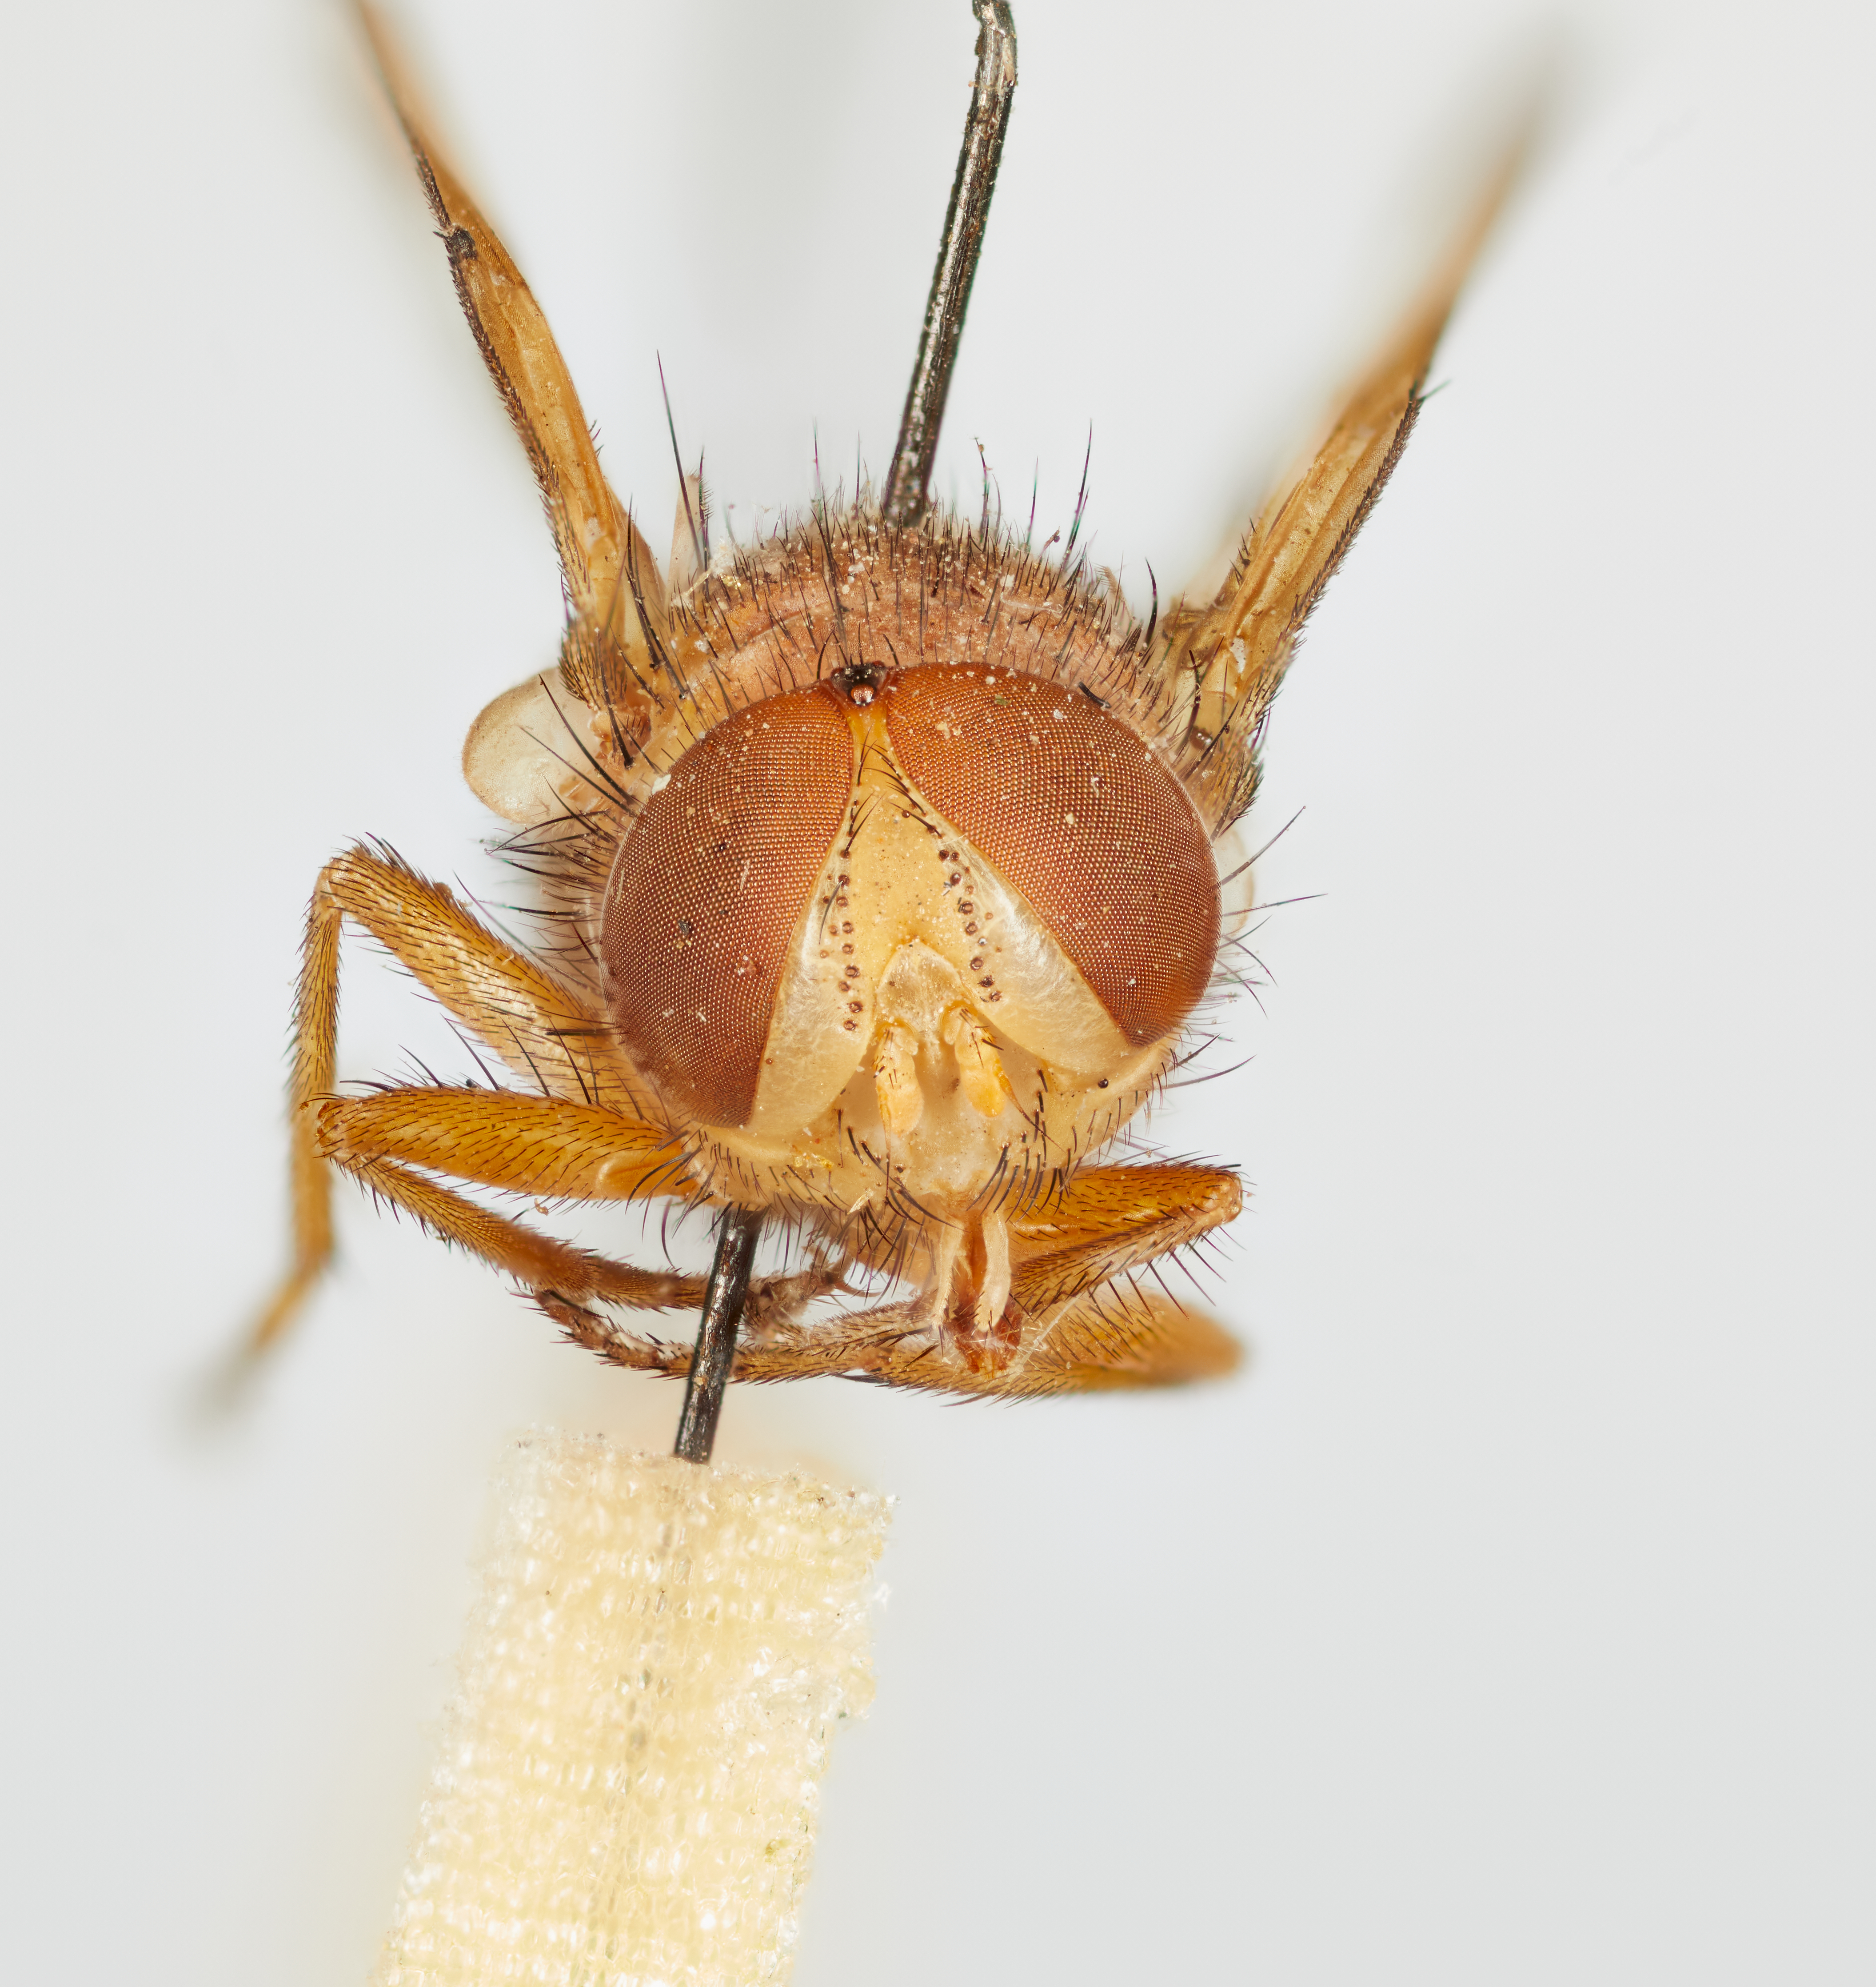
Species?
Oestrophasia calva
